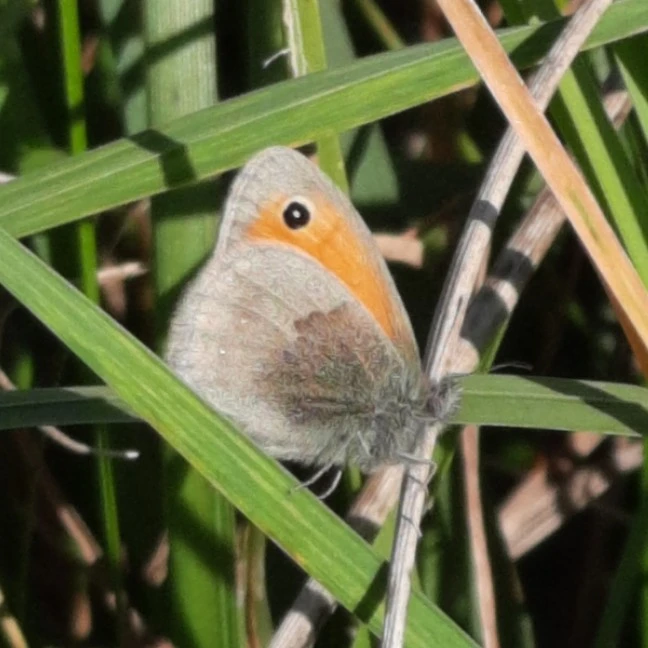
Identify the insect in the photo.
Coenonympha pamphilus
